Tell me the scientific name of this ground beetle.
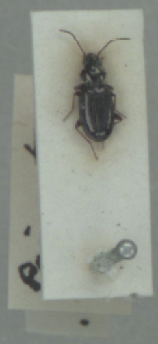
Bembidion lampros
